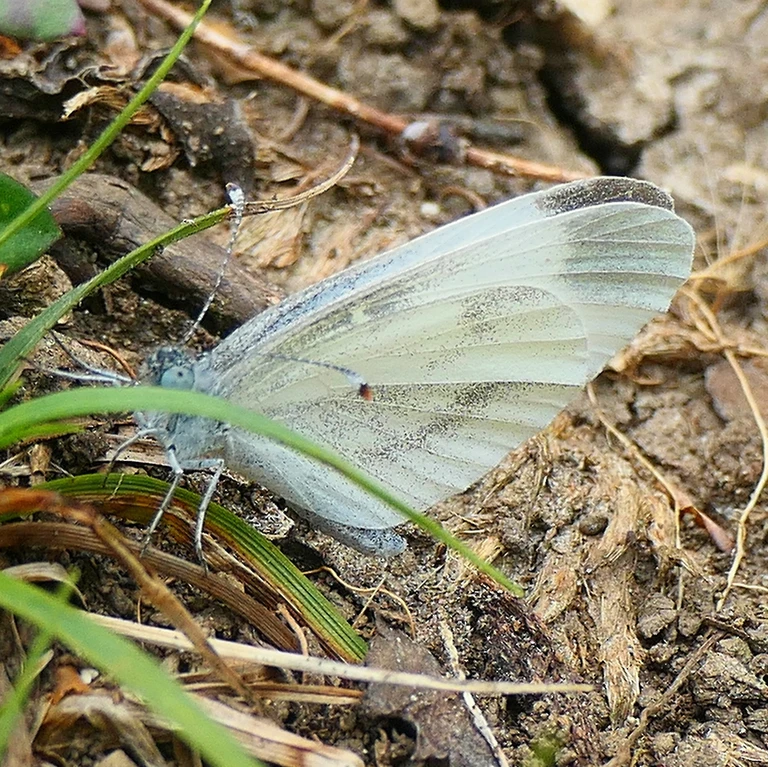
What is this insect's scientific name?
Leptidea sinapis/juvernica
